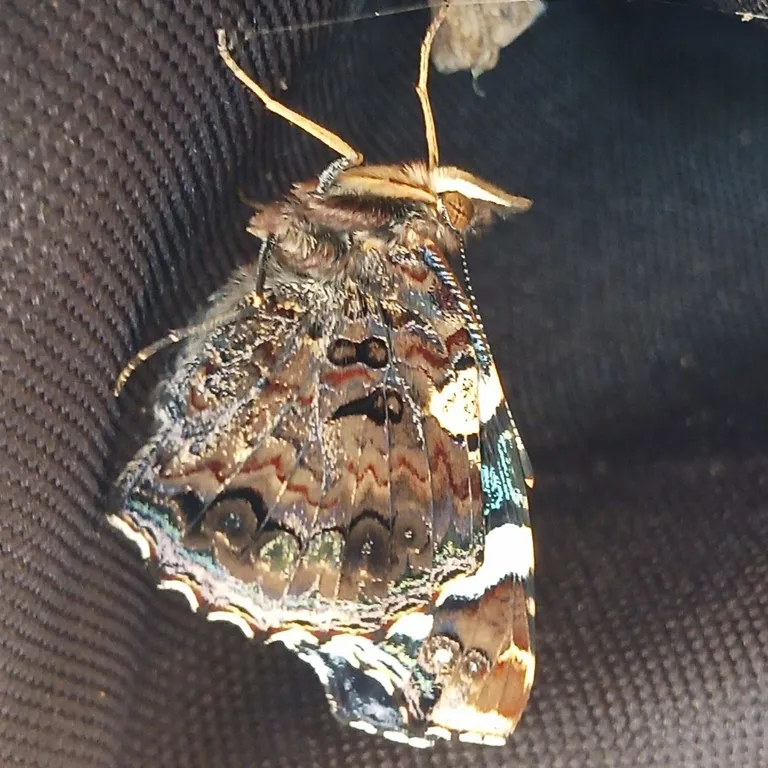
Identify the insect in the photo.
Vanessa atalanta
